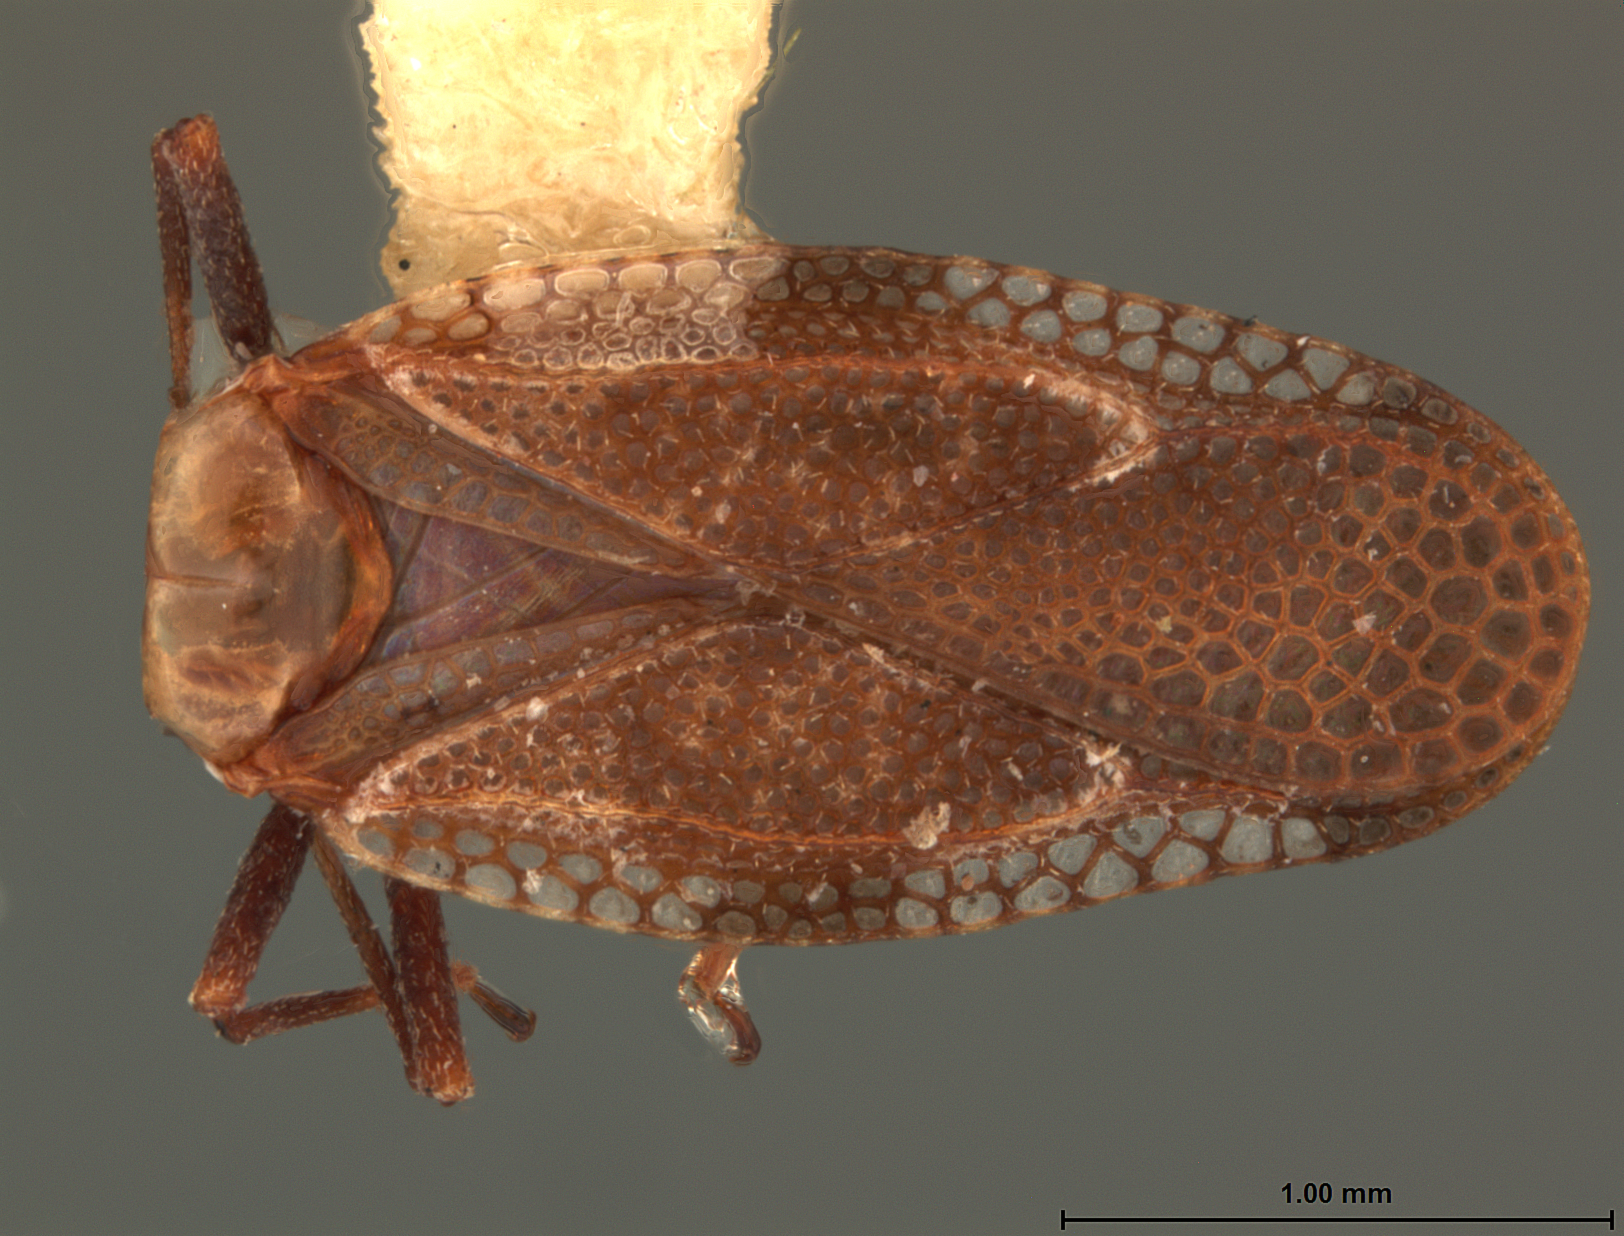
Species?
Physatocheila enodis
